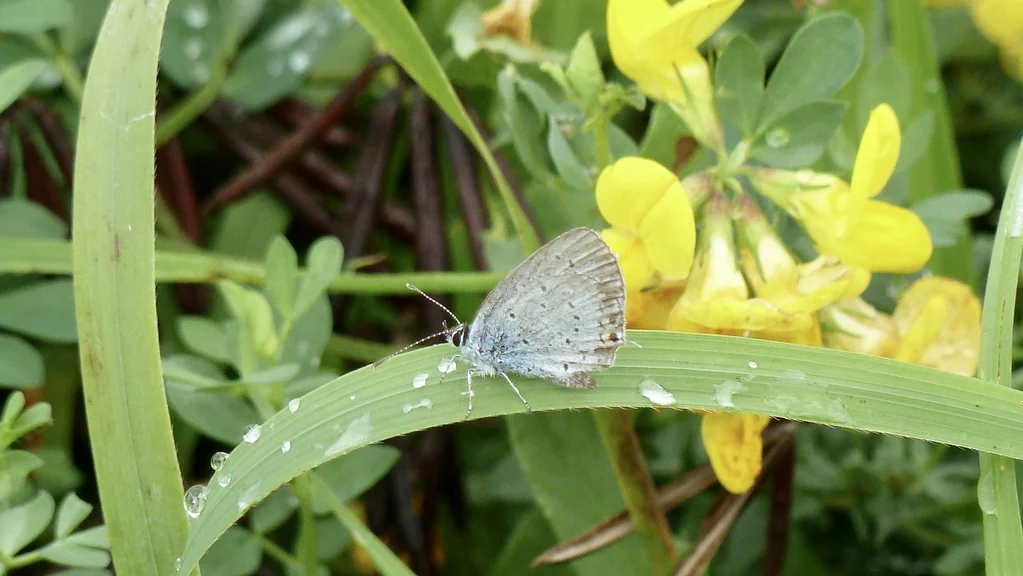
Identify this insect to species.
Cupido argiades (also Elkalyce argiades)
